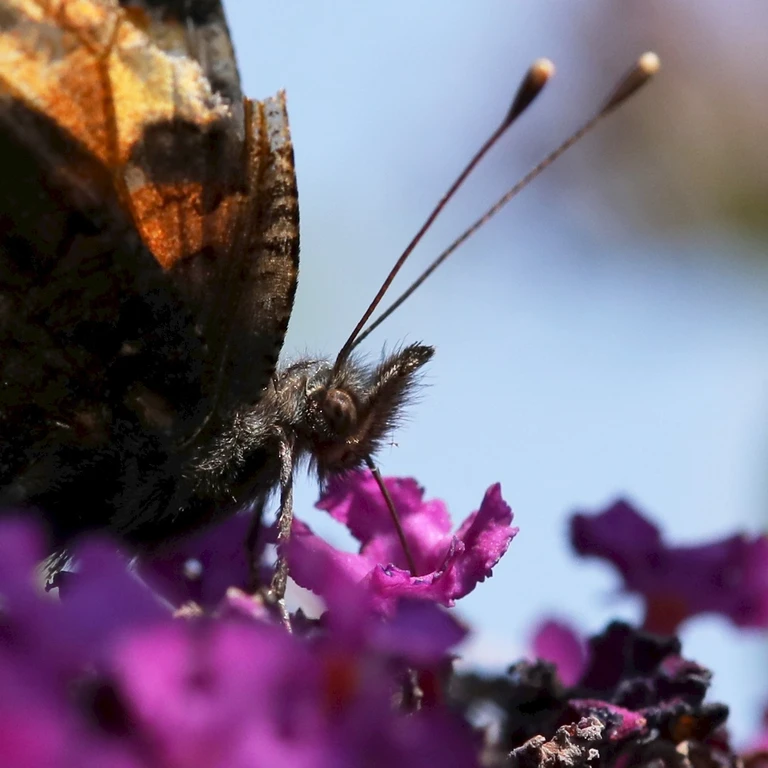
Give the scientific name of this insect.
Aglais urticae
